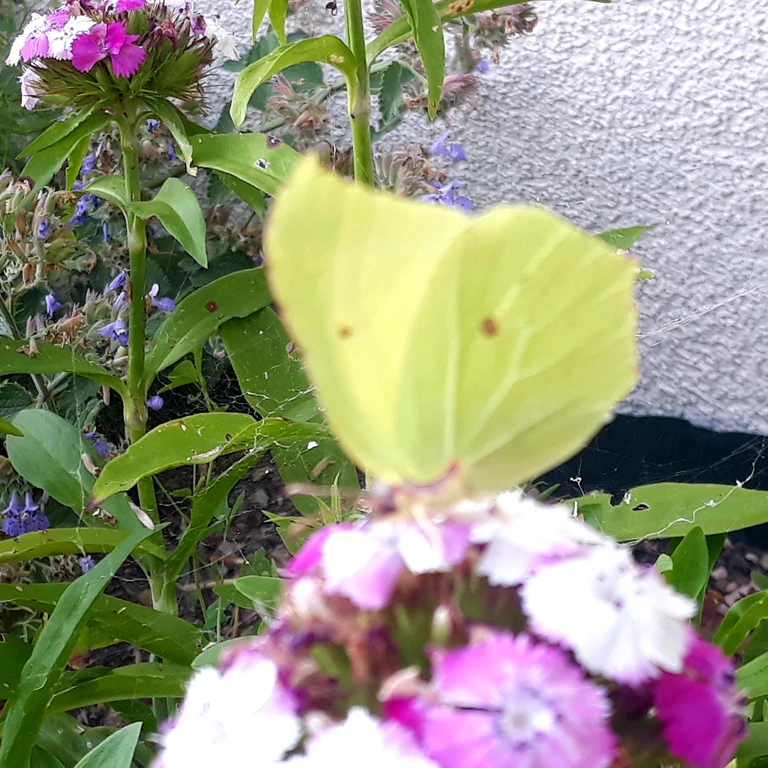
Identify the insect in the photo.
Gonepteryx rhamni
